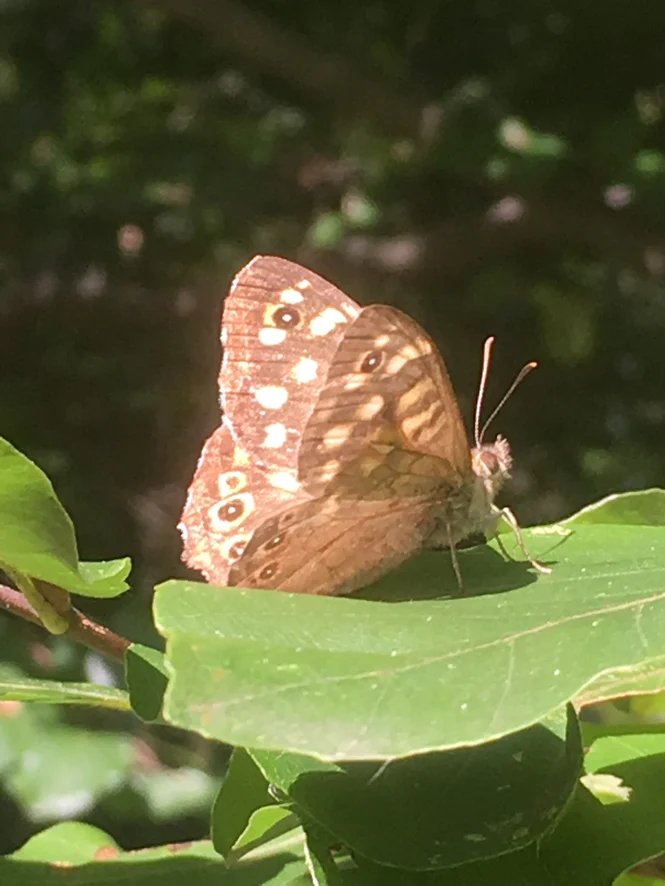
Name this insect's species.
Pararge aegeria
